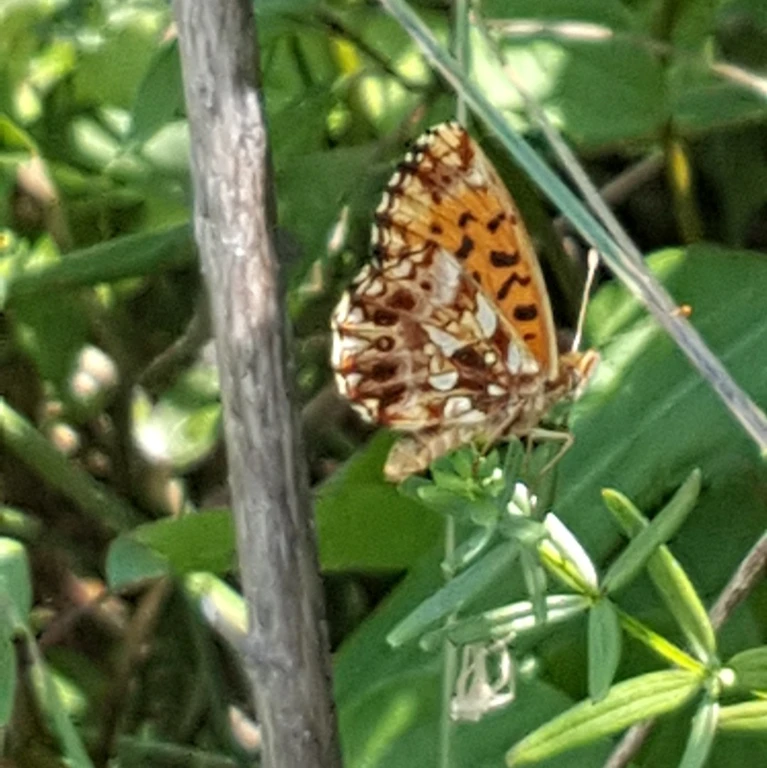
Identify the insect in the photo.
Boloria dia
